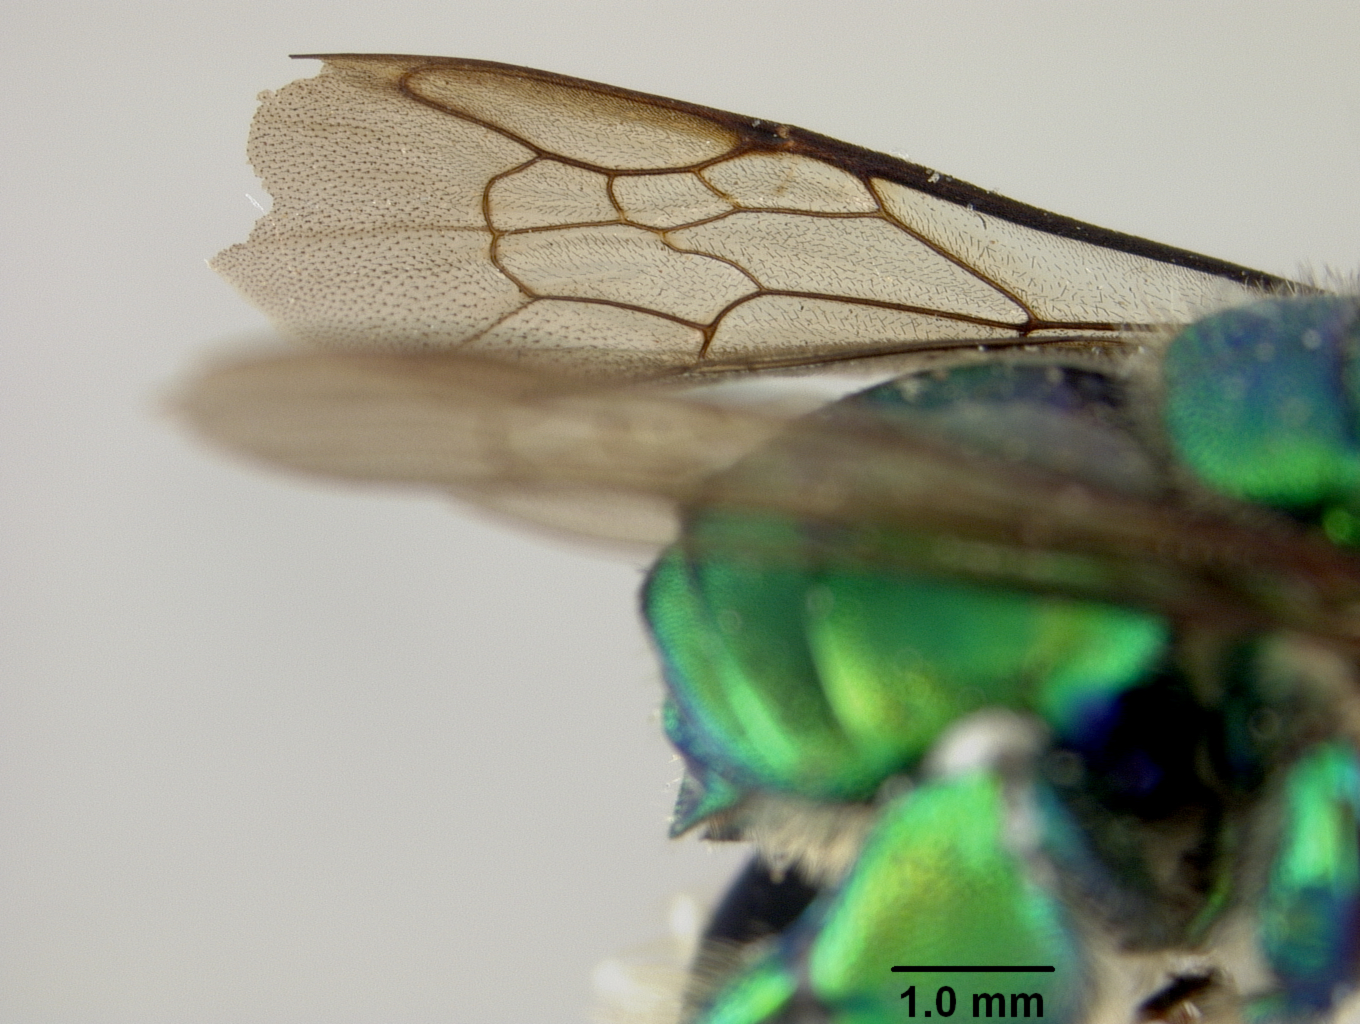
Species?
Euglossa despecta
